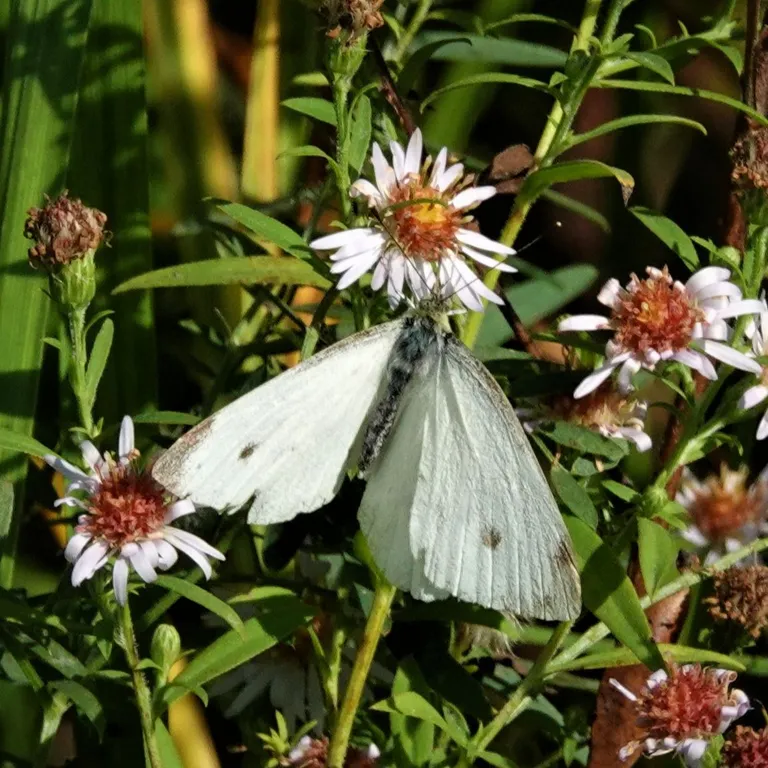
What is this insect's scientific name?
Pieris rapae
